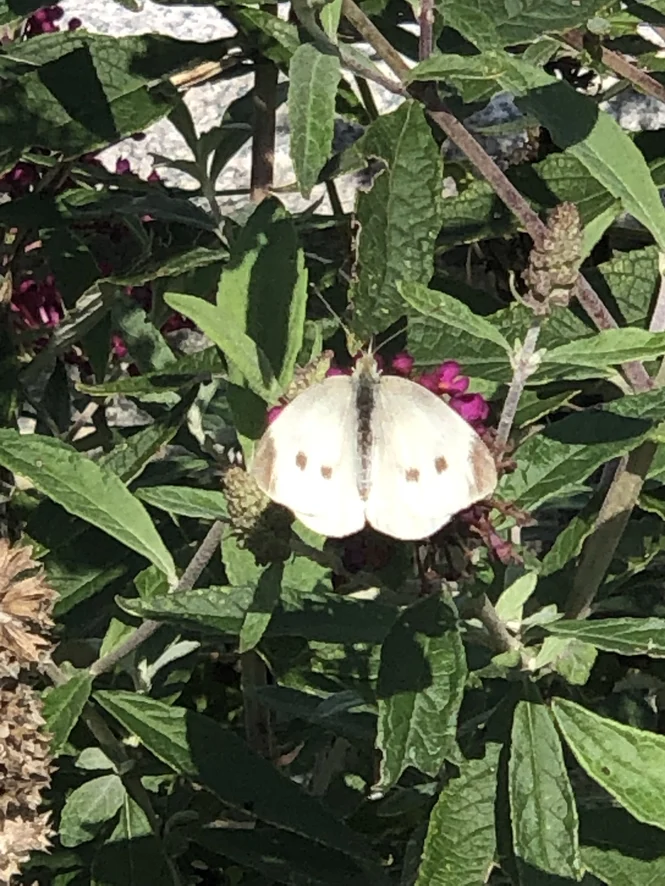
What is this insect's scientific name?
Pieris rapae
